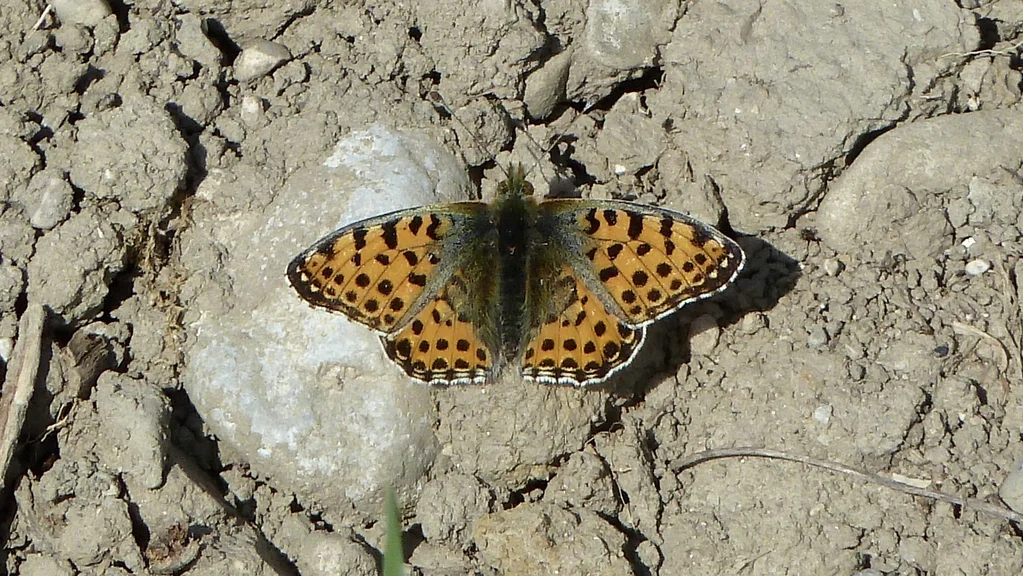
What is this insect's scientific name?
Issoria lathonia
